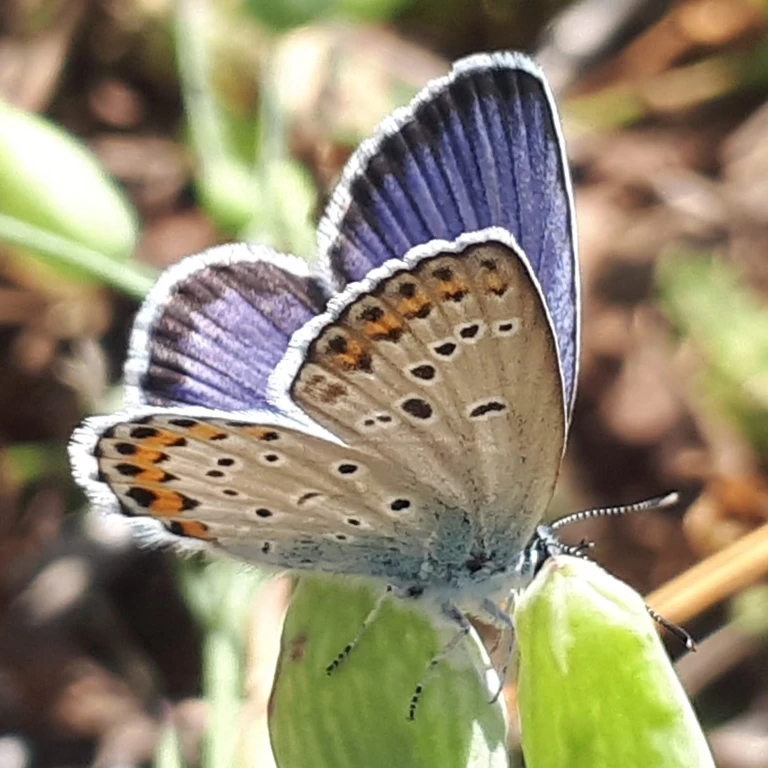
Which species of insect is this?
Plebejus argus
